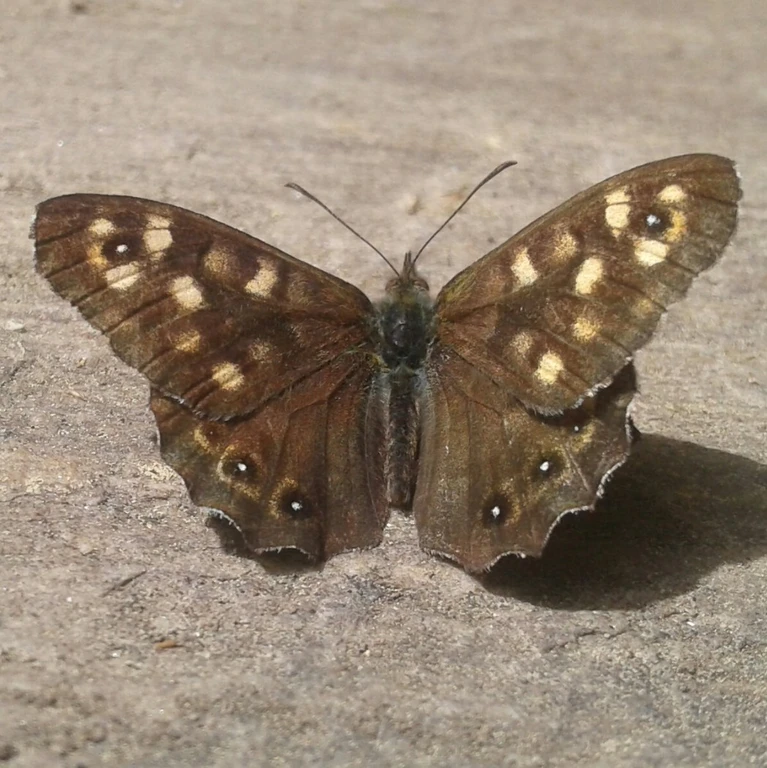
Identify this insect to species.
Pararge aegeria
